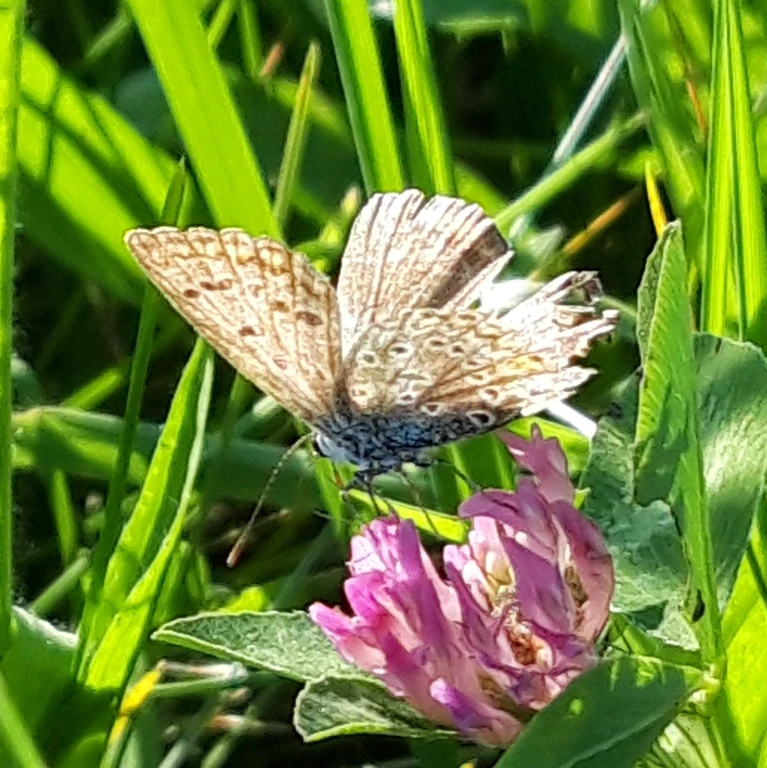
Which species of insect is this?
Polyommatus icarus
